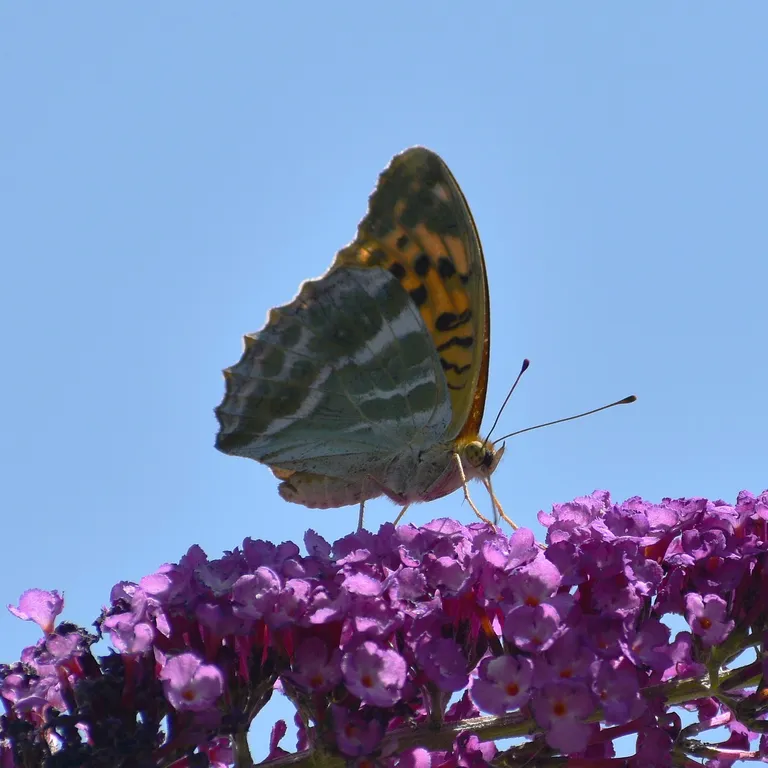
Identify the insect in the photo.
Argynnis paphia
